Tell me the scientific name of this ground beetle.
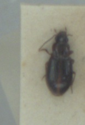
Bradycellus ruficollis
